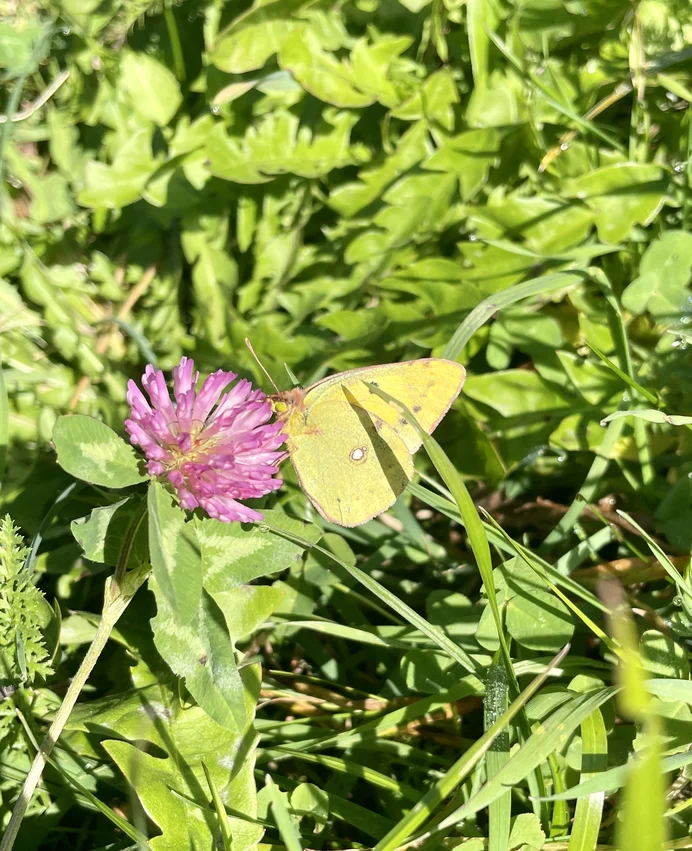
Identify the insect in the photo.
Colias croceus
